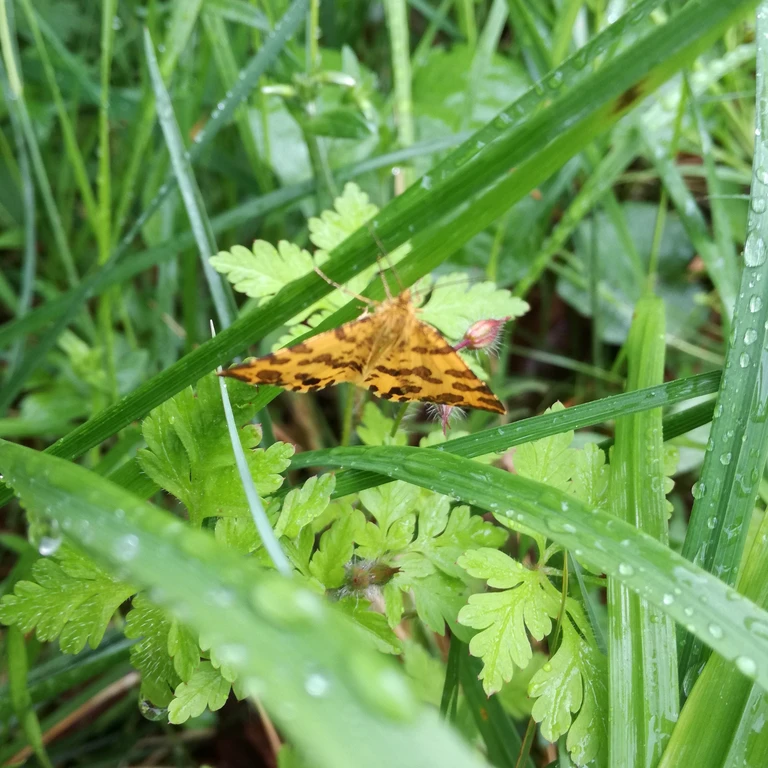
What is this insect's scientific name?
Pseudopanthera macularia
